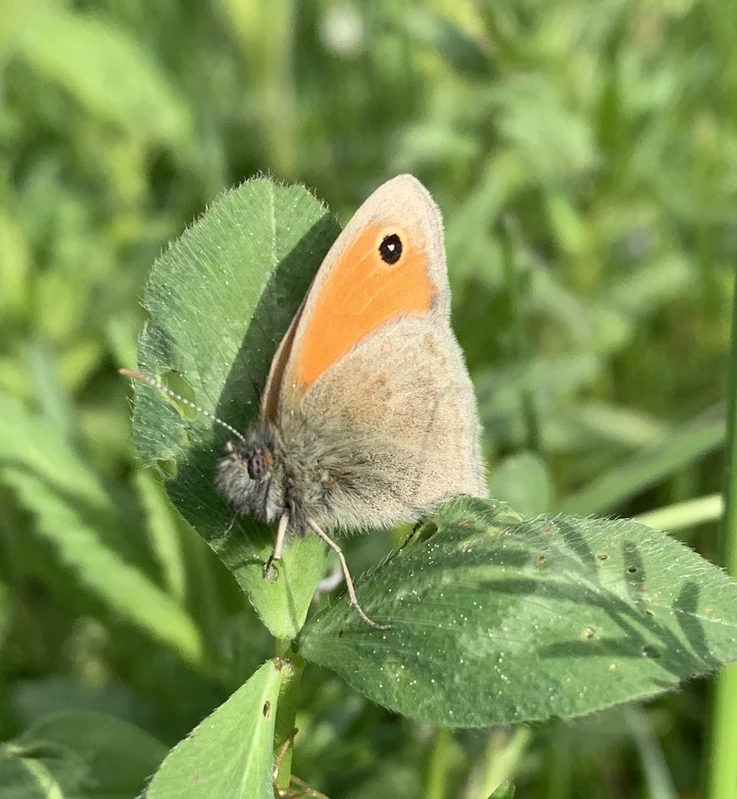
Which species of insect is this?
Coenonympha pamphilus
